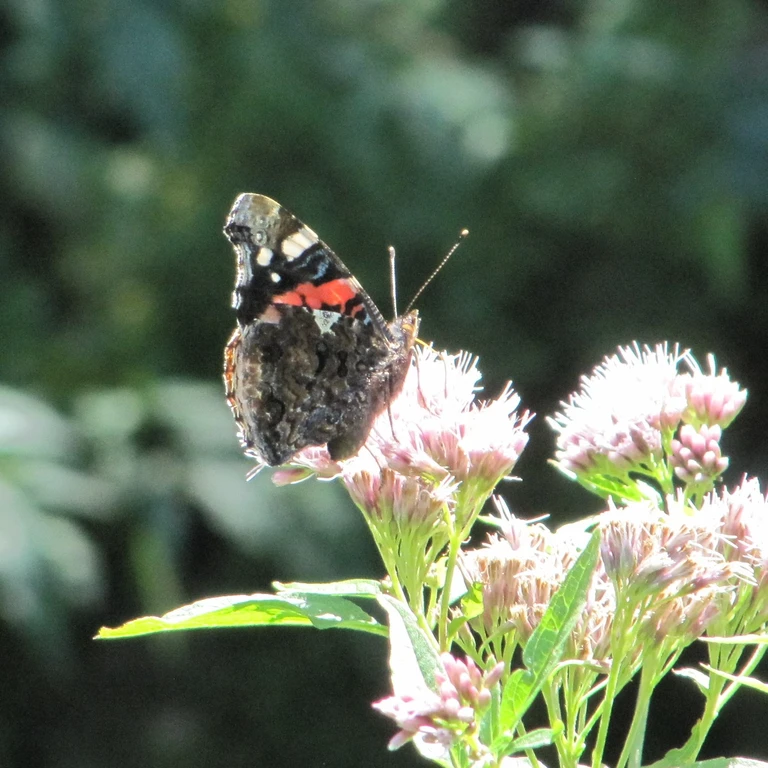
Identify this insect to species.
Vanessa atalanta
